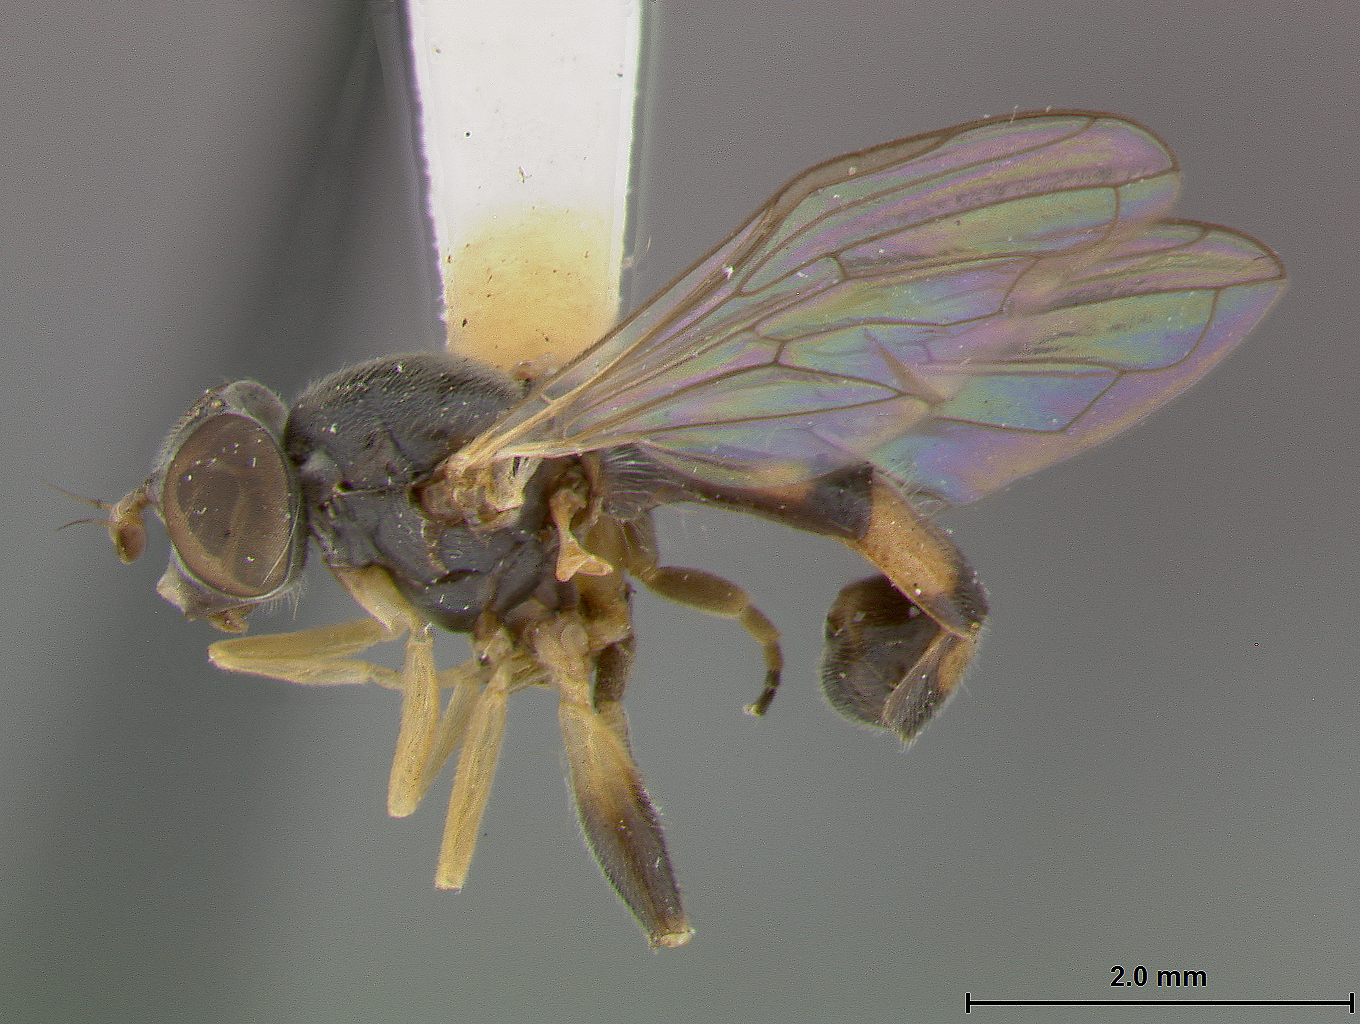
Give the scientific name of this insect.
Sphegina flavomaculata
